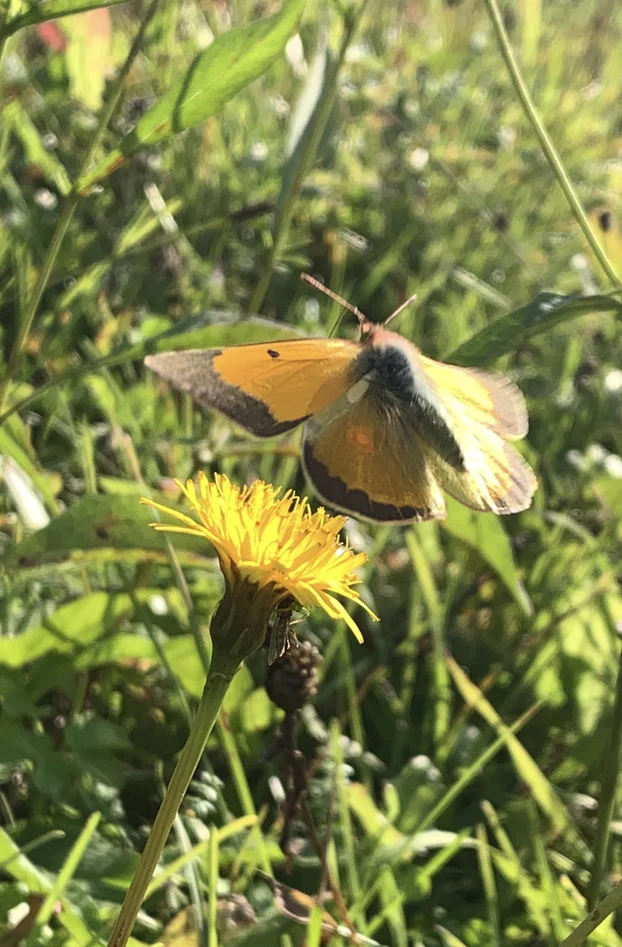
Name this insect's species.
Colias croceus
